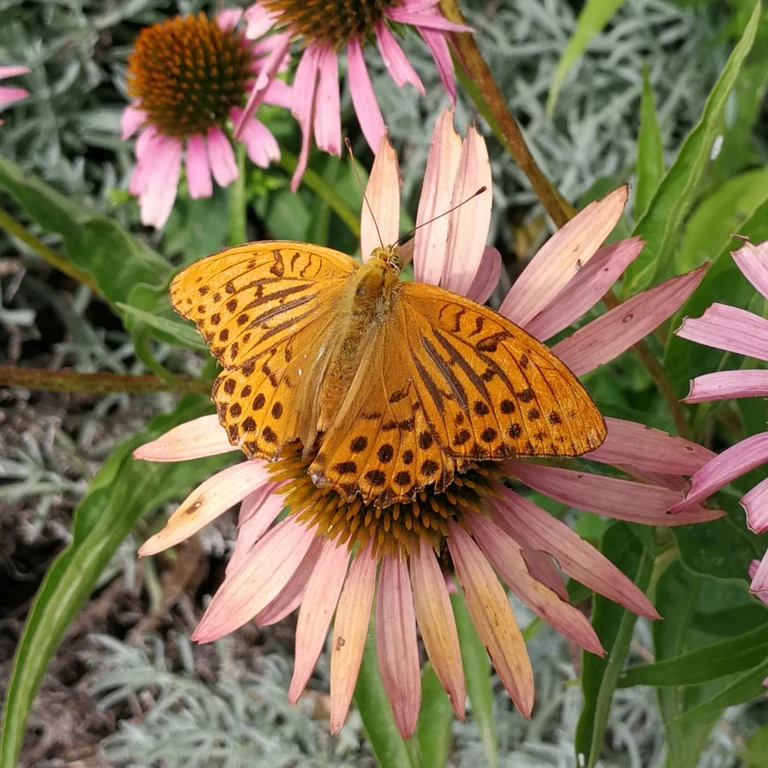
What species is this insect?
Argynnis paphia
